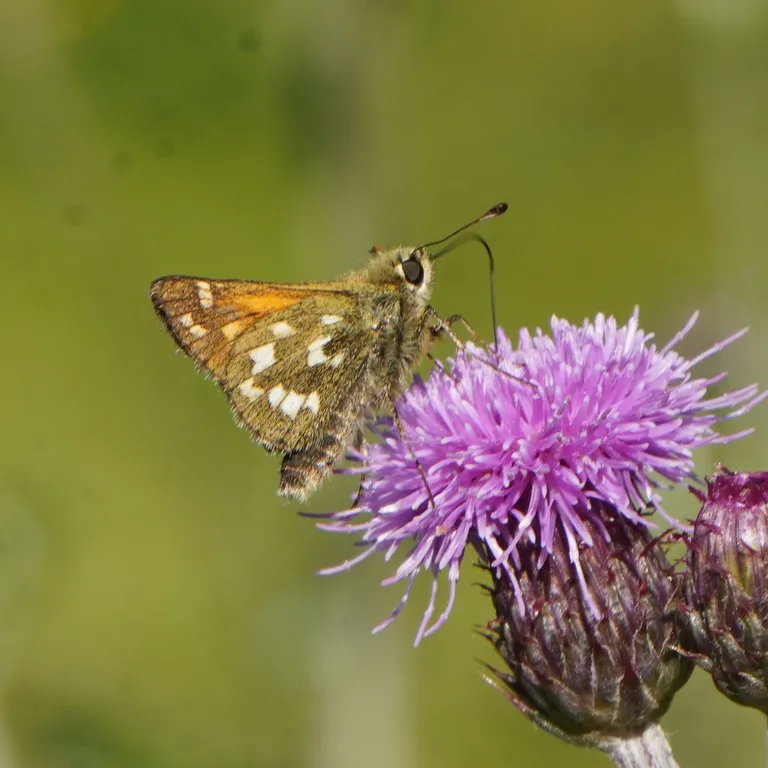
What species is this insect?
Hesperia comma
